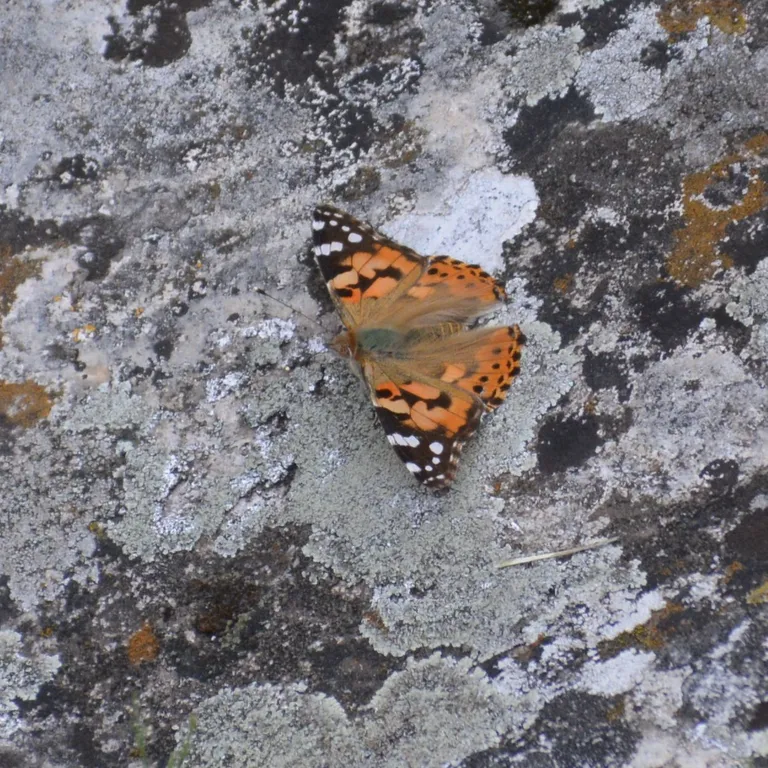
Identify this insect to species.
Vanessa cardui
